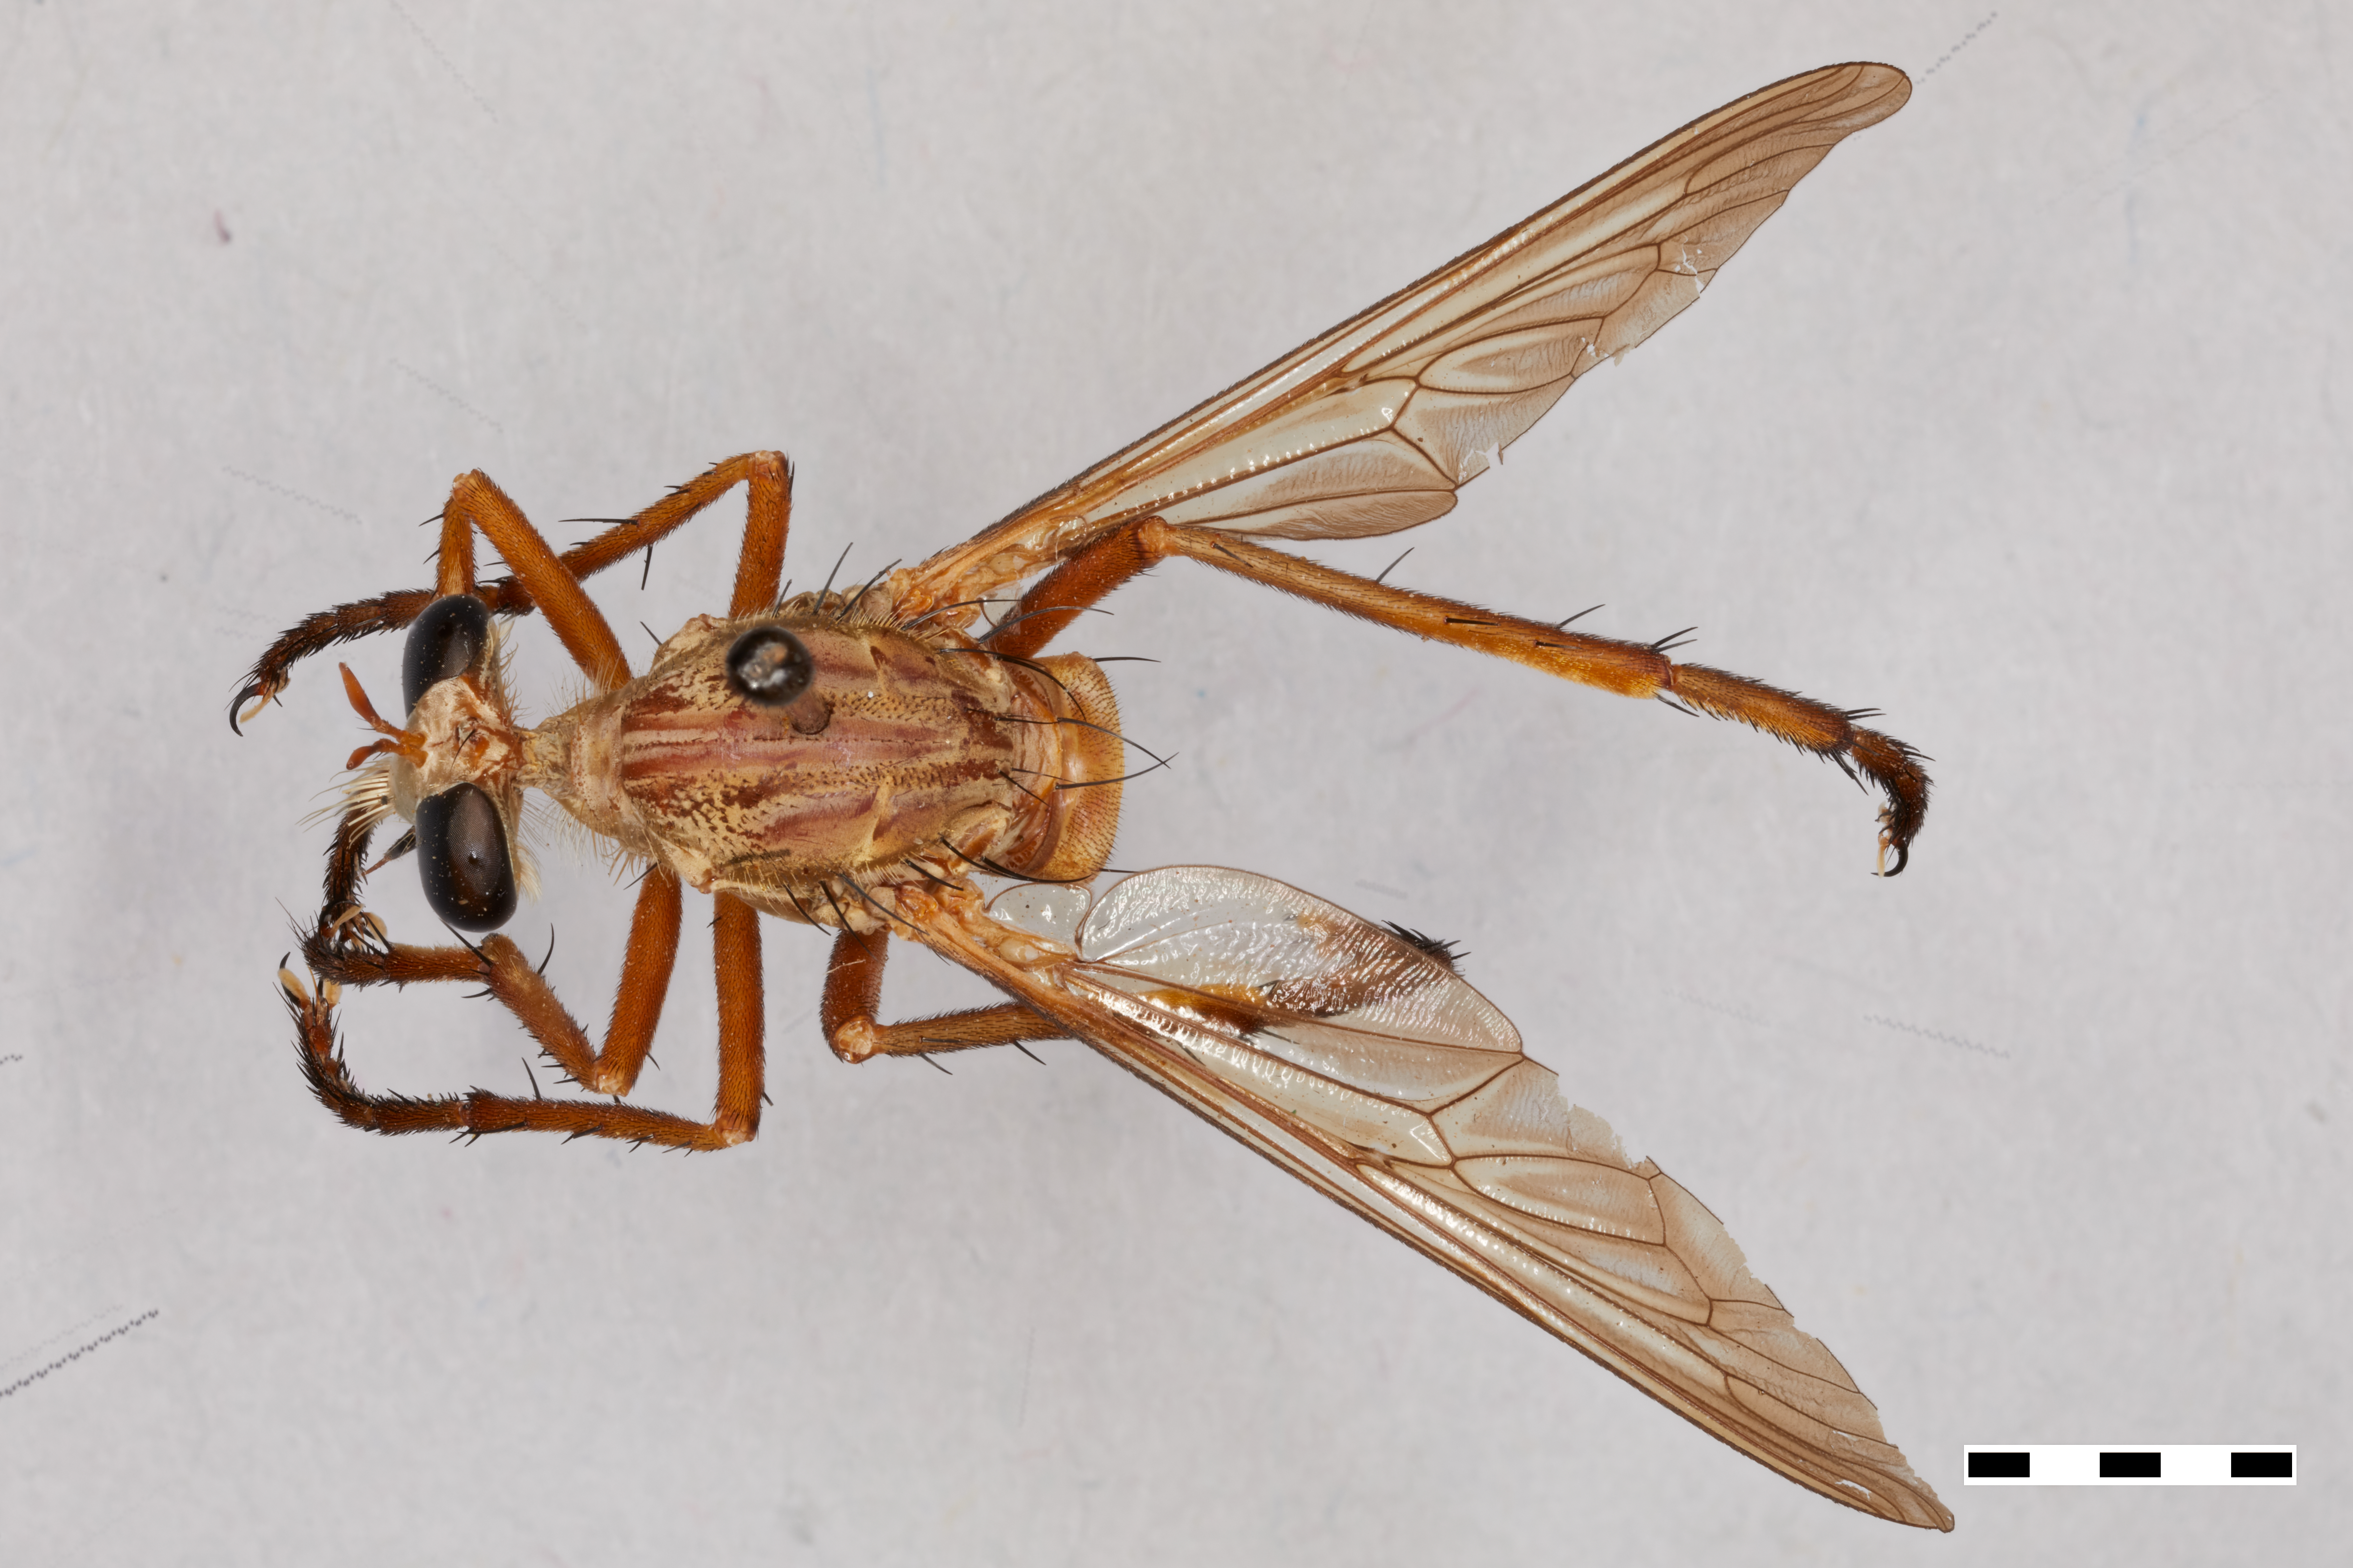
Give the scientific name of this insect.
Diogmites pritchardi
